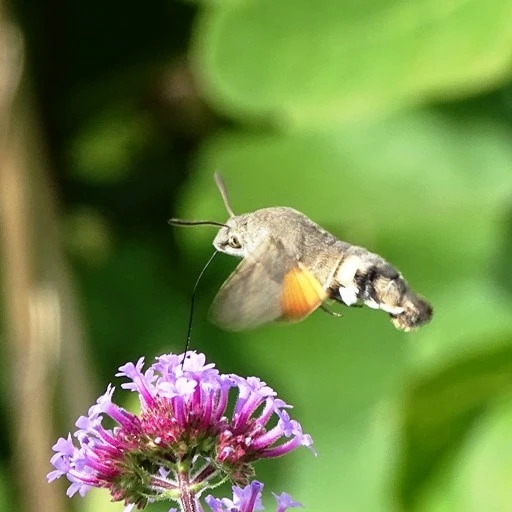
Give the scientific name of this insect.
Macroglossum stellatarum
